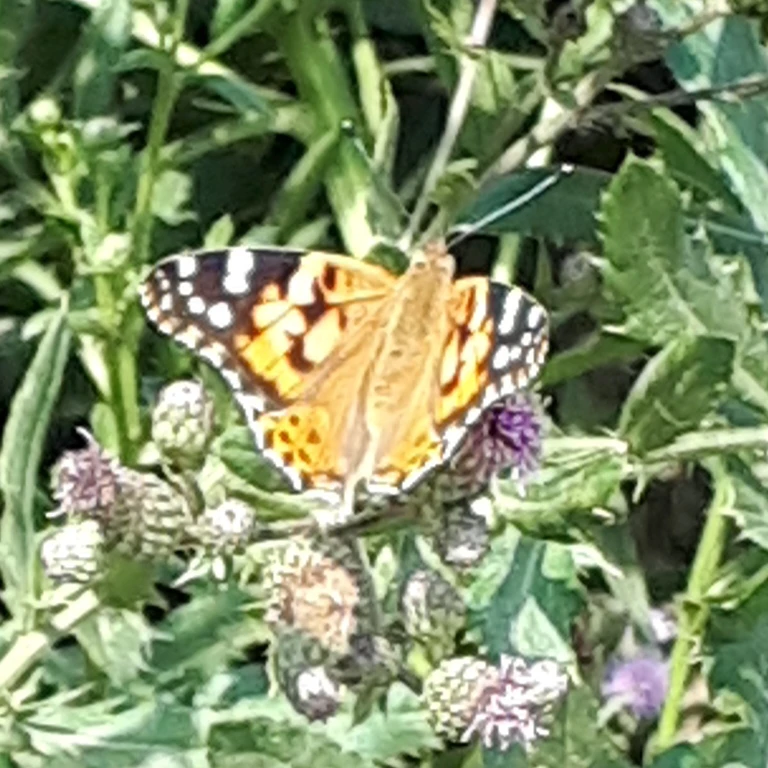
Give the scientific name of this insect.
Vanessa cardui
